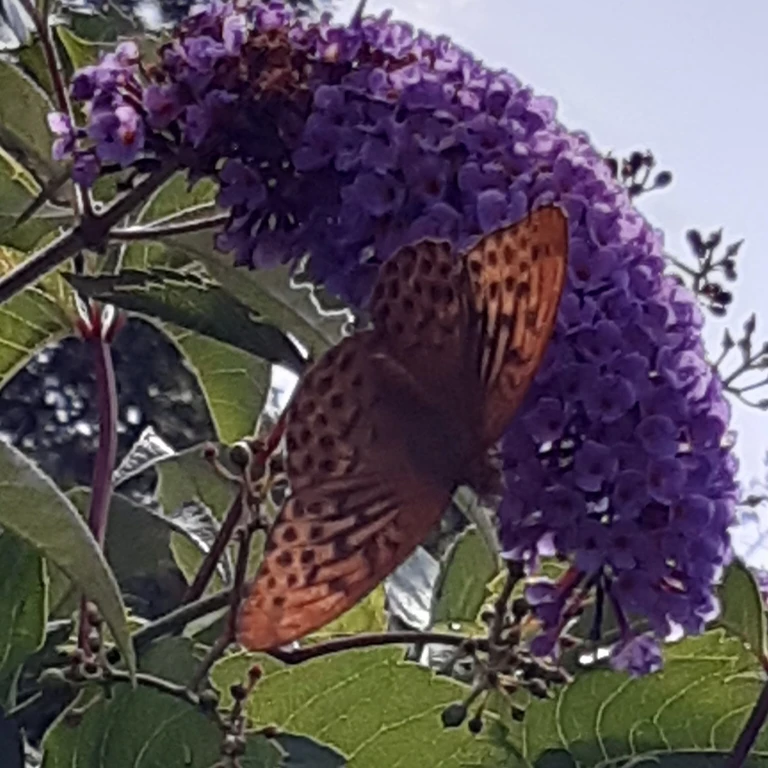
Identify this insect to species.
Argynnis paphia
